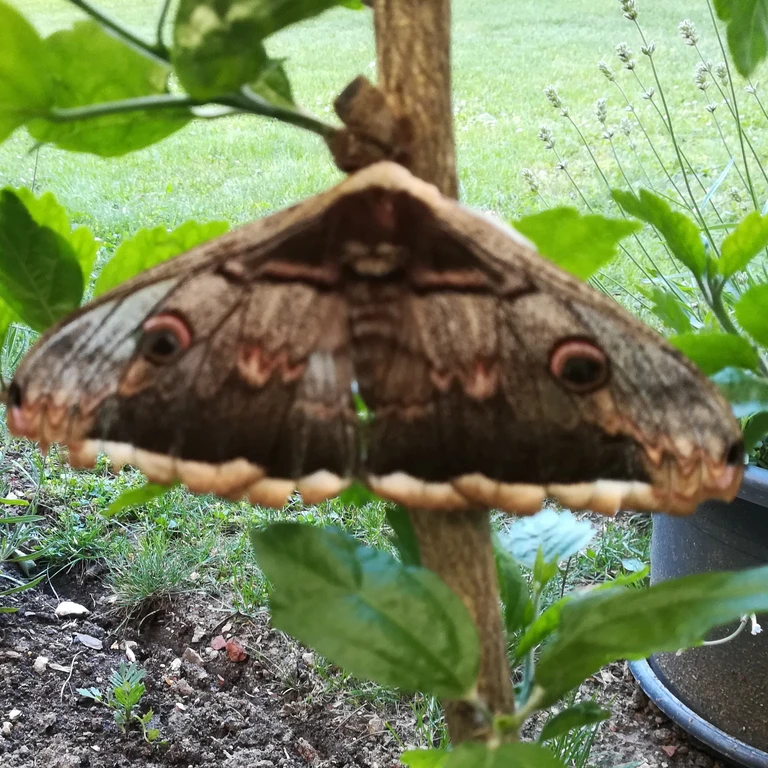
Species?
Saturnia pyri
